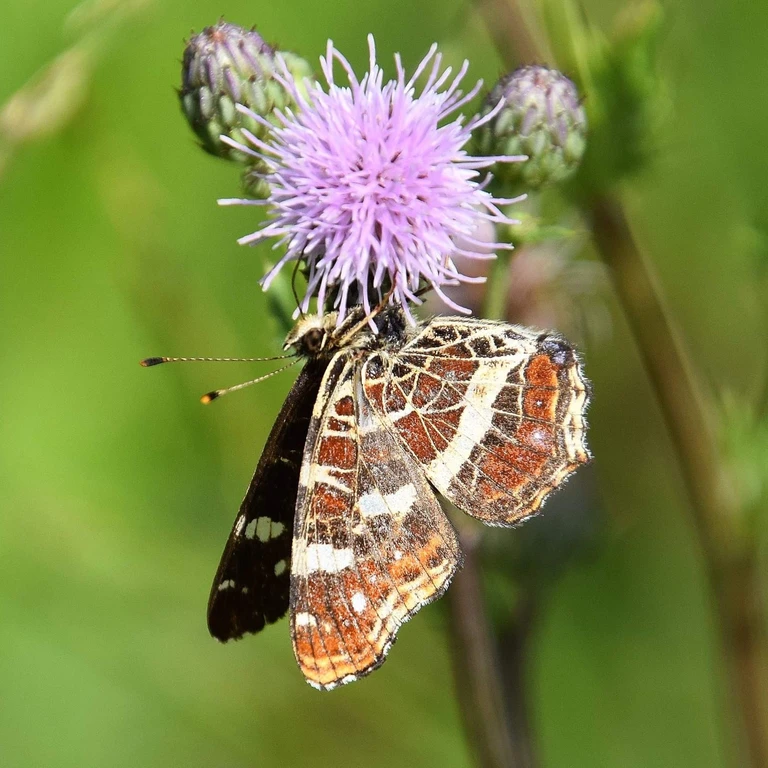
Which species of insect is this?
Araschnia levana
